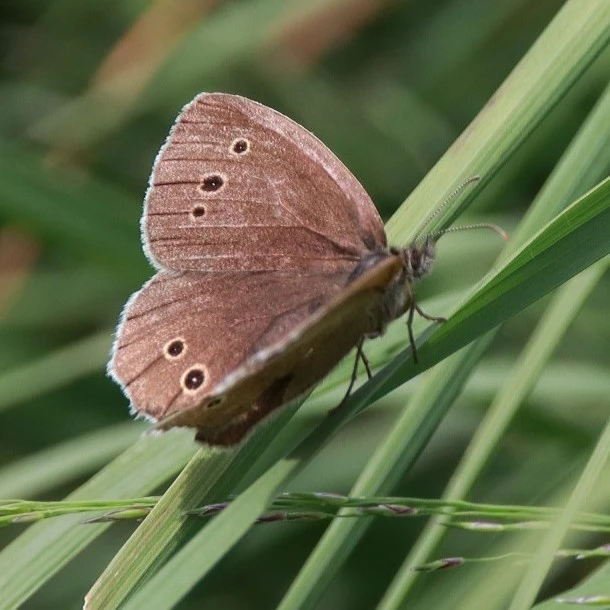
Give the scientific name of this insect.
Aphantopus hyperantus
